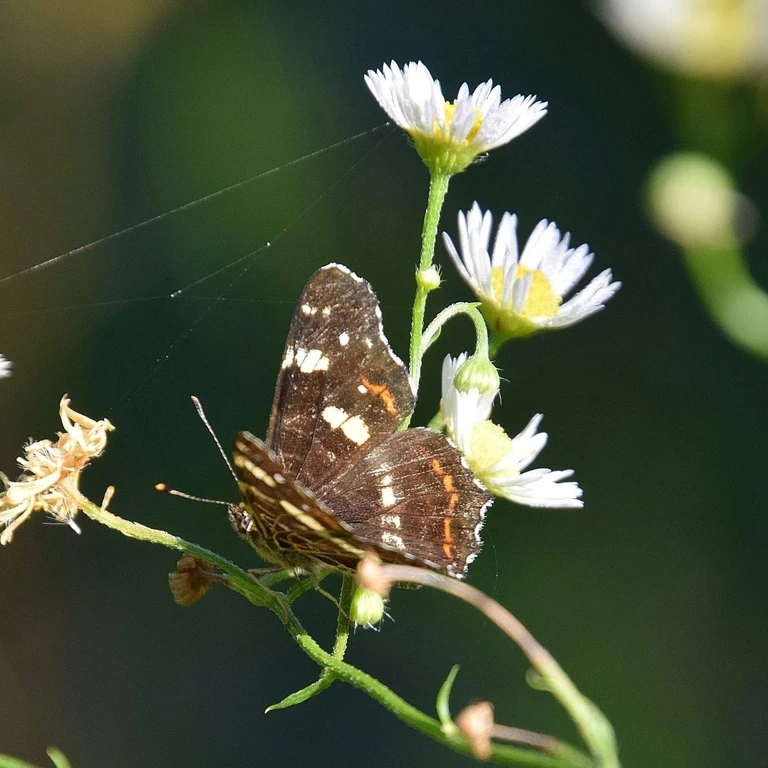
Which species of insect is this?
Araschnia levana
